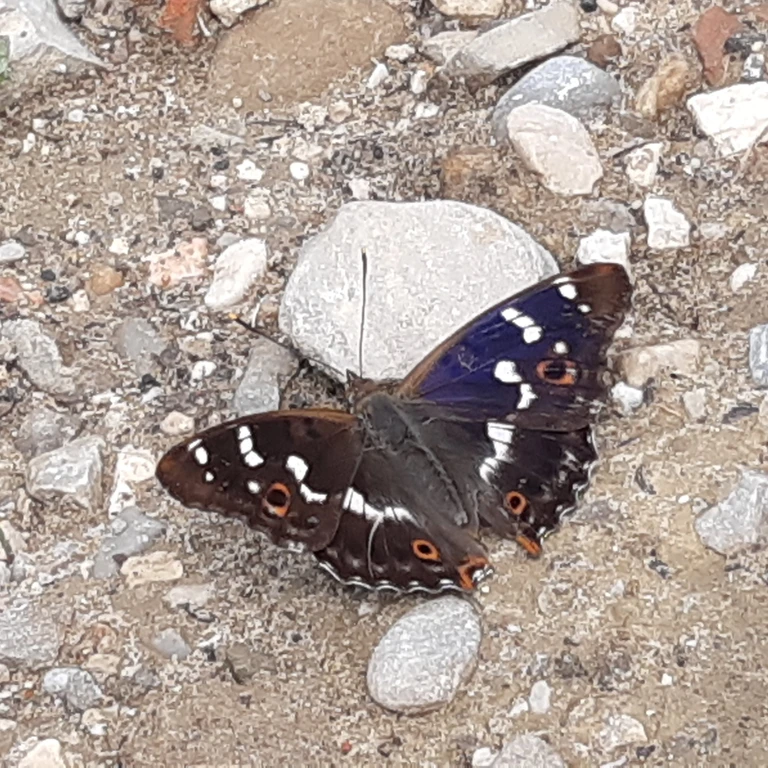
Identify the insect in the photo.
Apatura ilia
